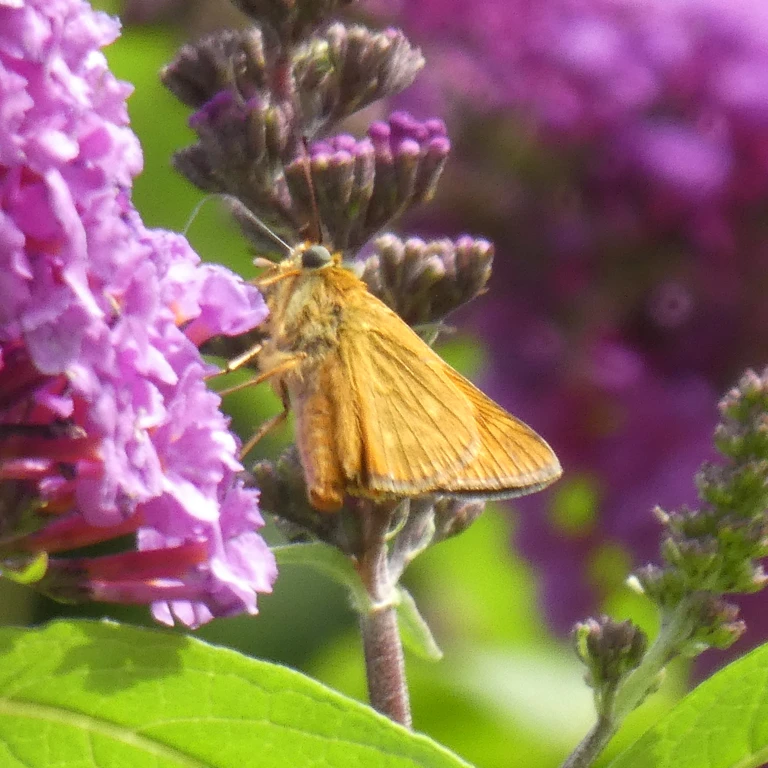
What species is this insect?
Ochlodes sylvanus (also Ochlodes venata)
